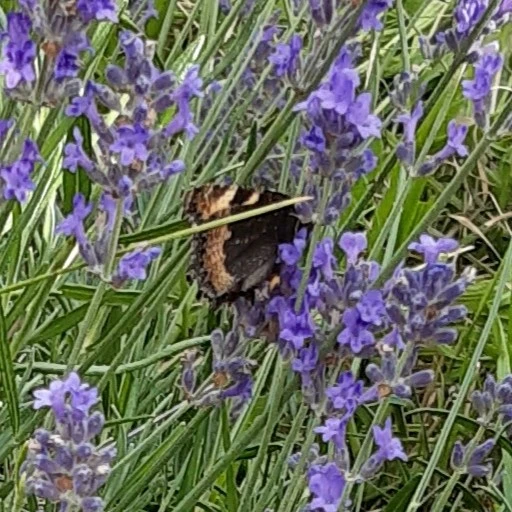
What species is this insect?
Aglais urticae
